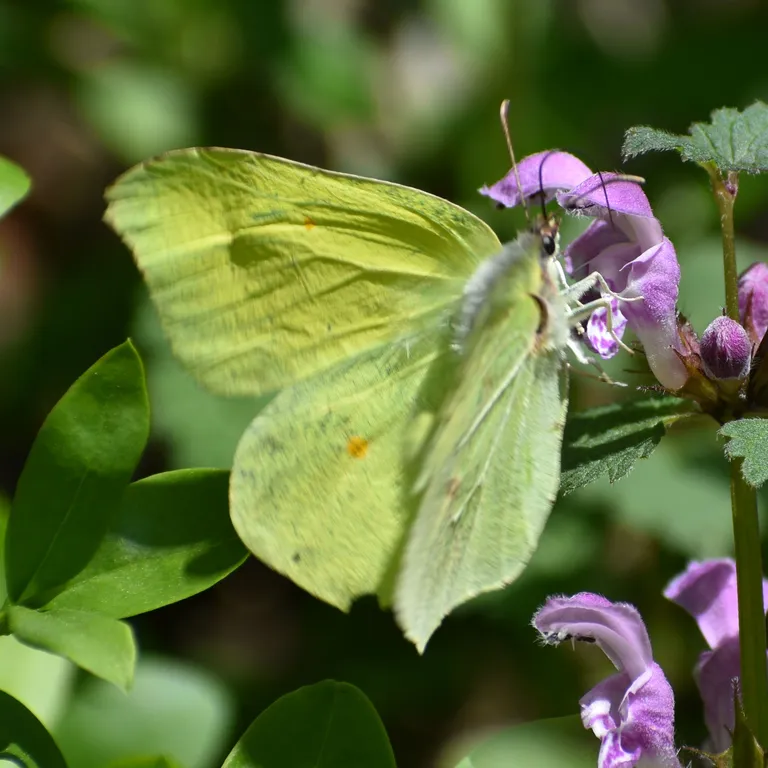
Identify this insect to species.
Gonepteryx rhamni
